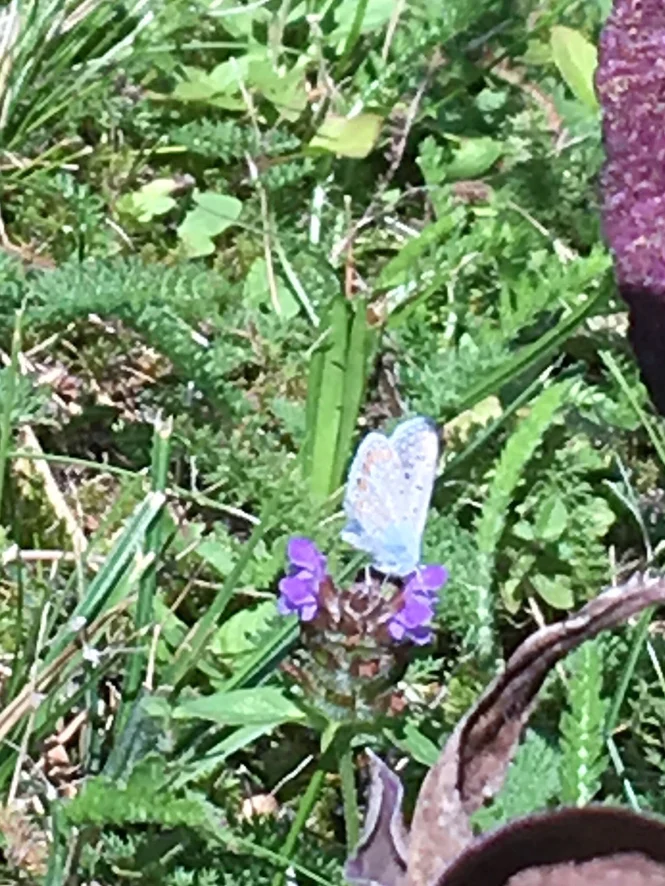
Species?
Polyommatus icarus
